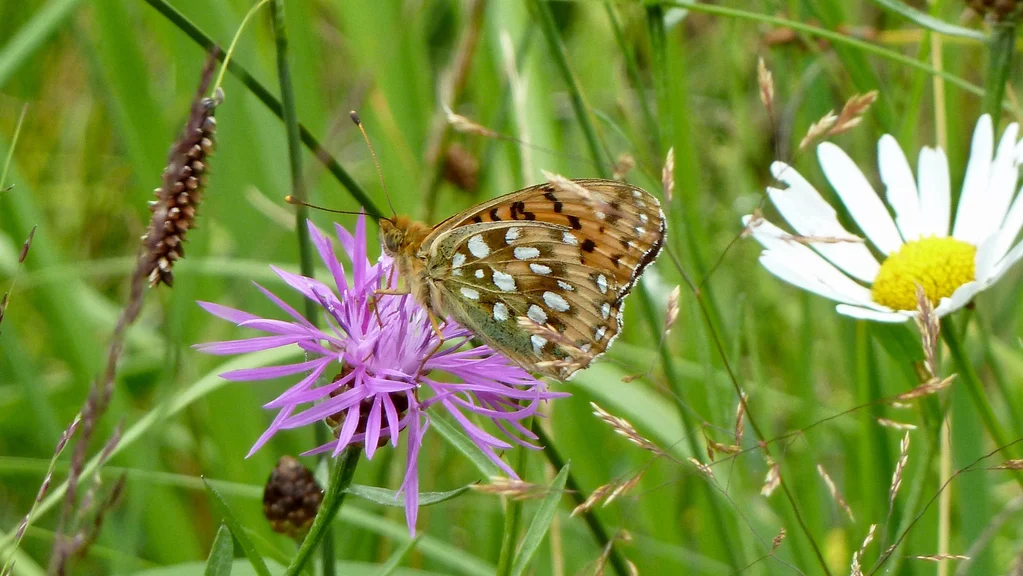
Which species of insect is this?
Speyeria aglaja
